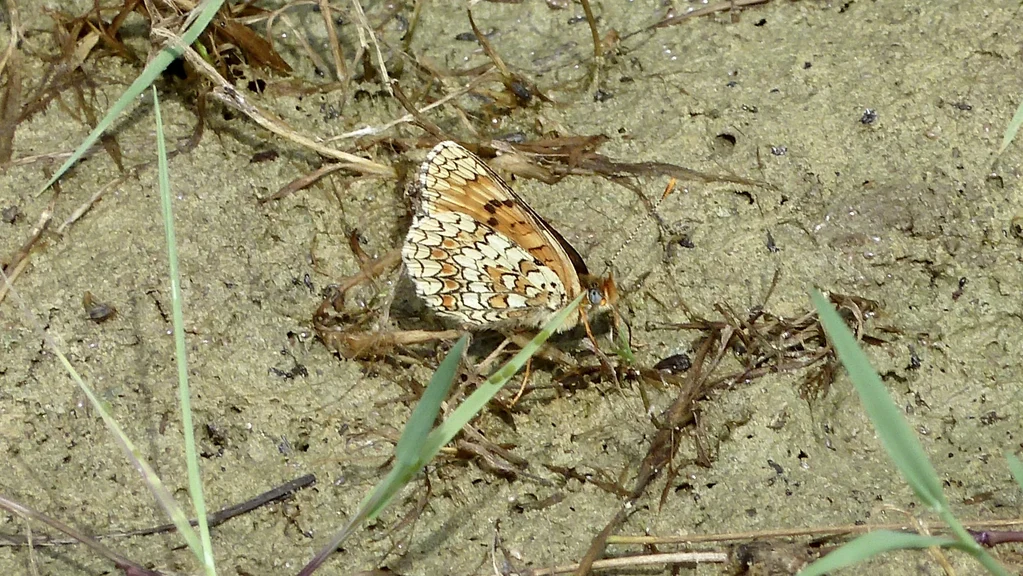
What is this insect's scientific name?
Melitaea phoebe
